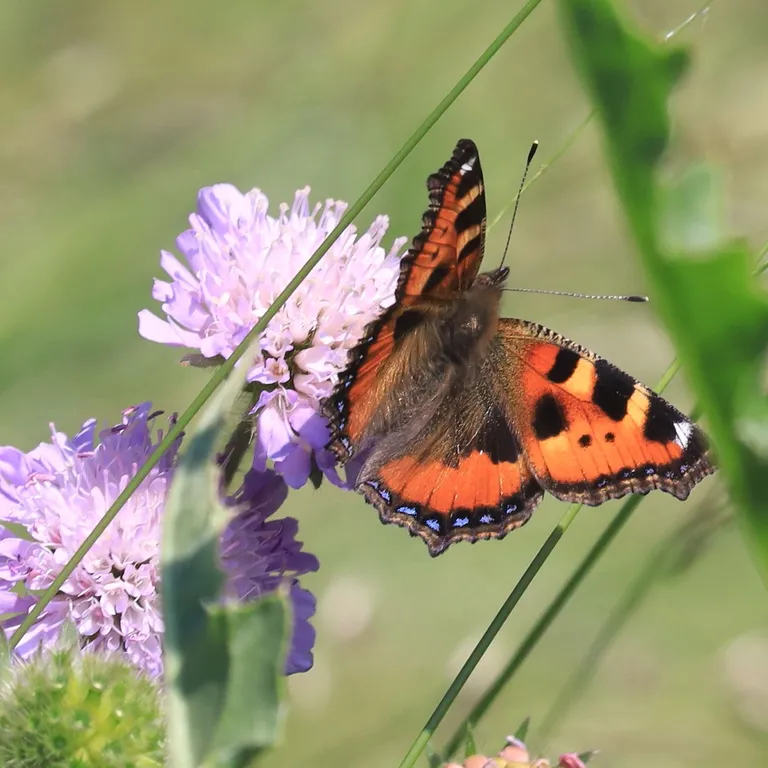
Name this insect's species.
Aglais urticae
